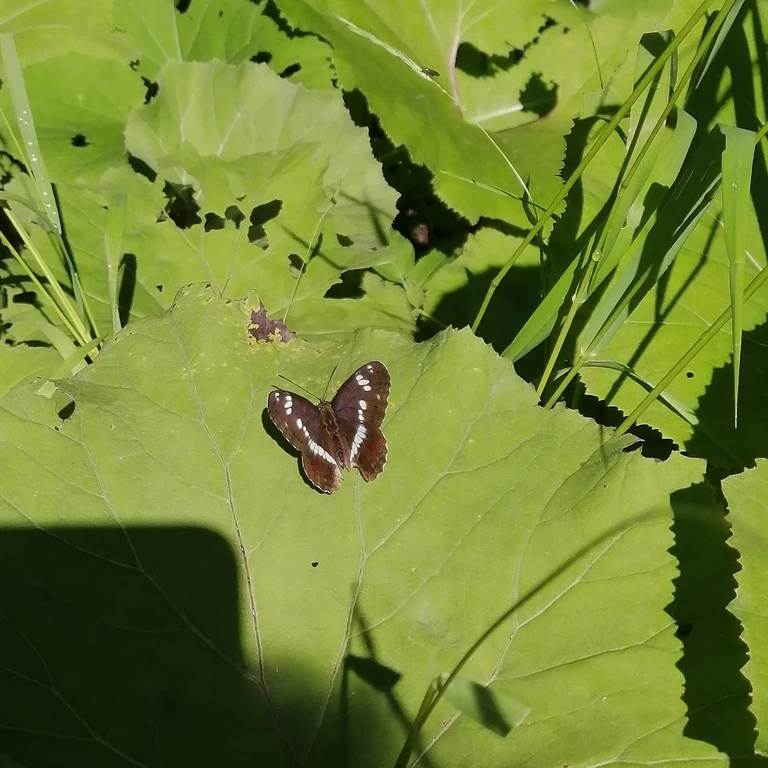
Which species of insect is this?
Limenitis camilla (also Ladoga camilla)
